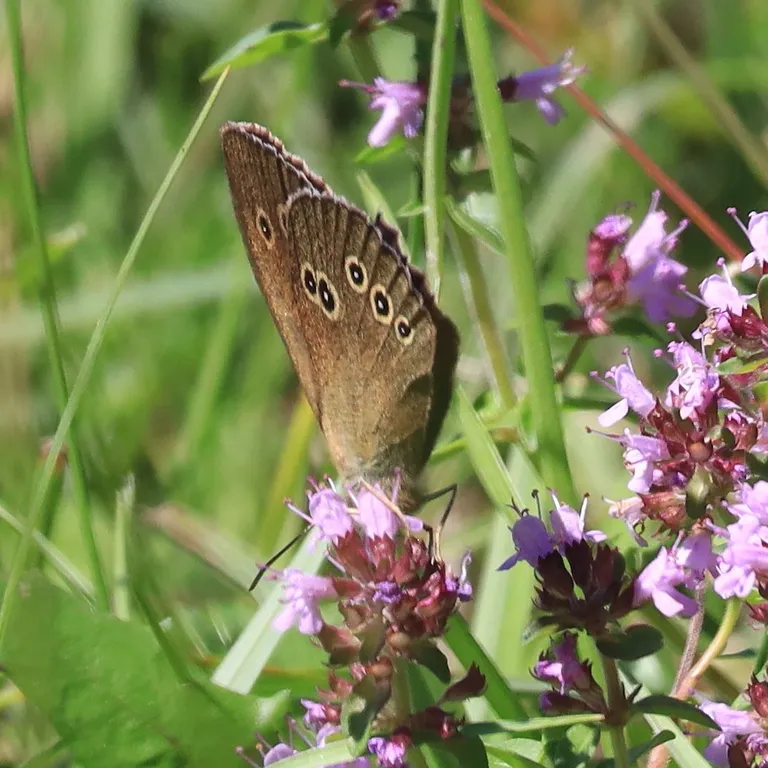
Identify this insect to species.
Aphantopus hyperantus
